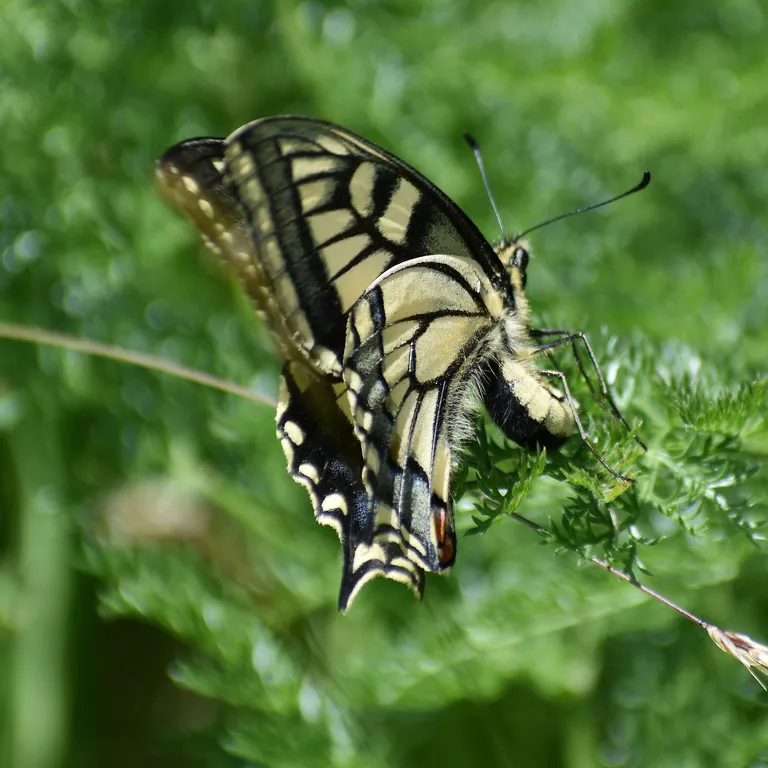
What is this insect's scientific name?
Papilio machaon
